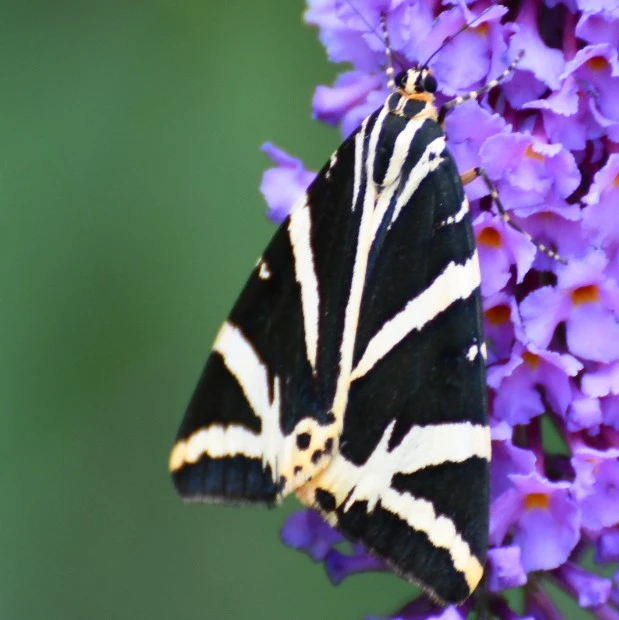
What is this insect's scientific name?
Euplagia quadripunctaria
